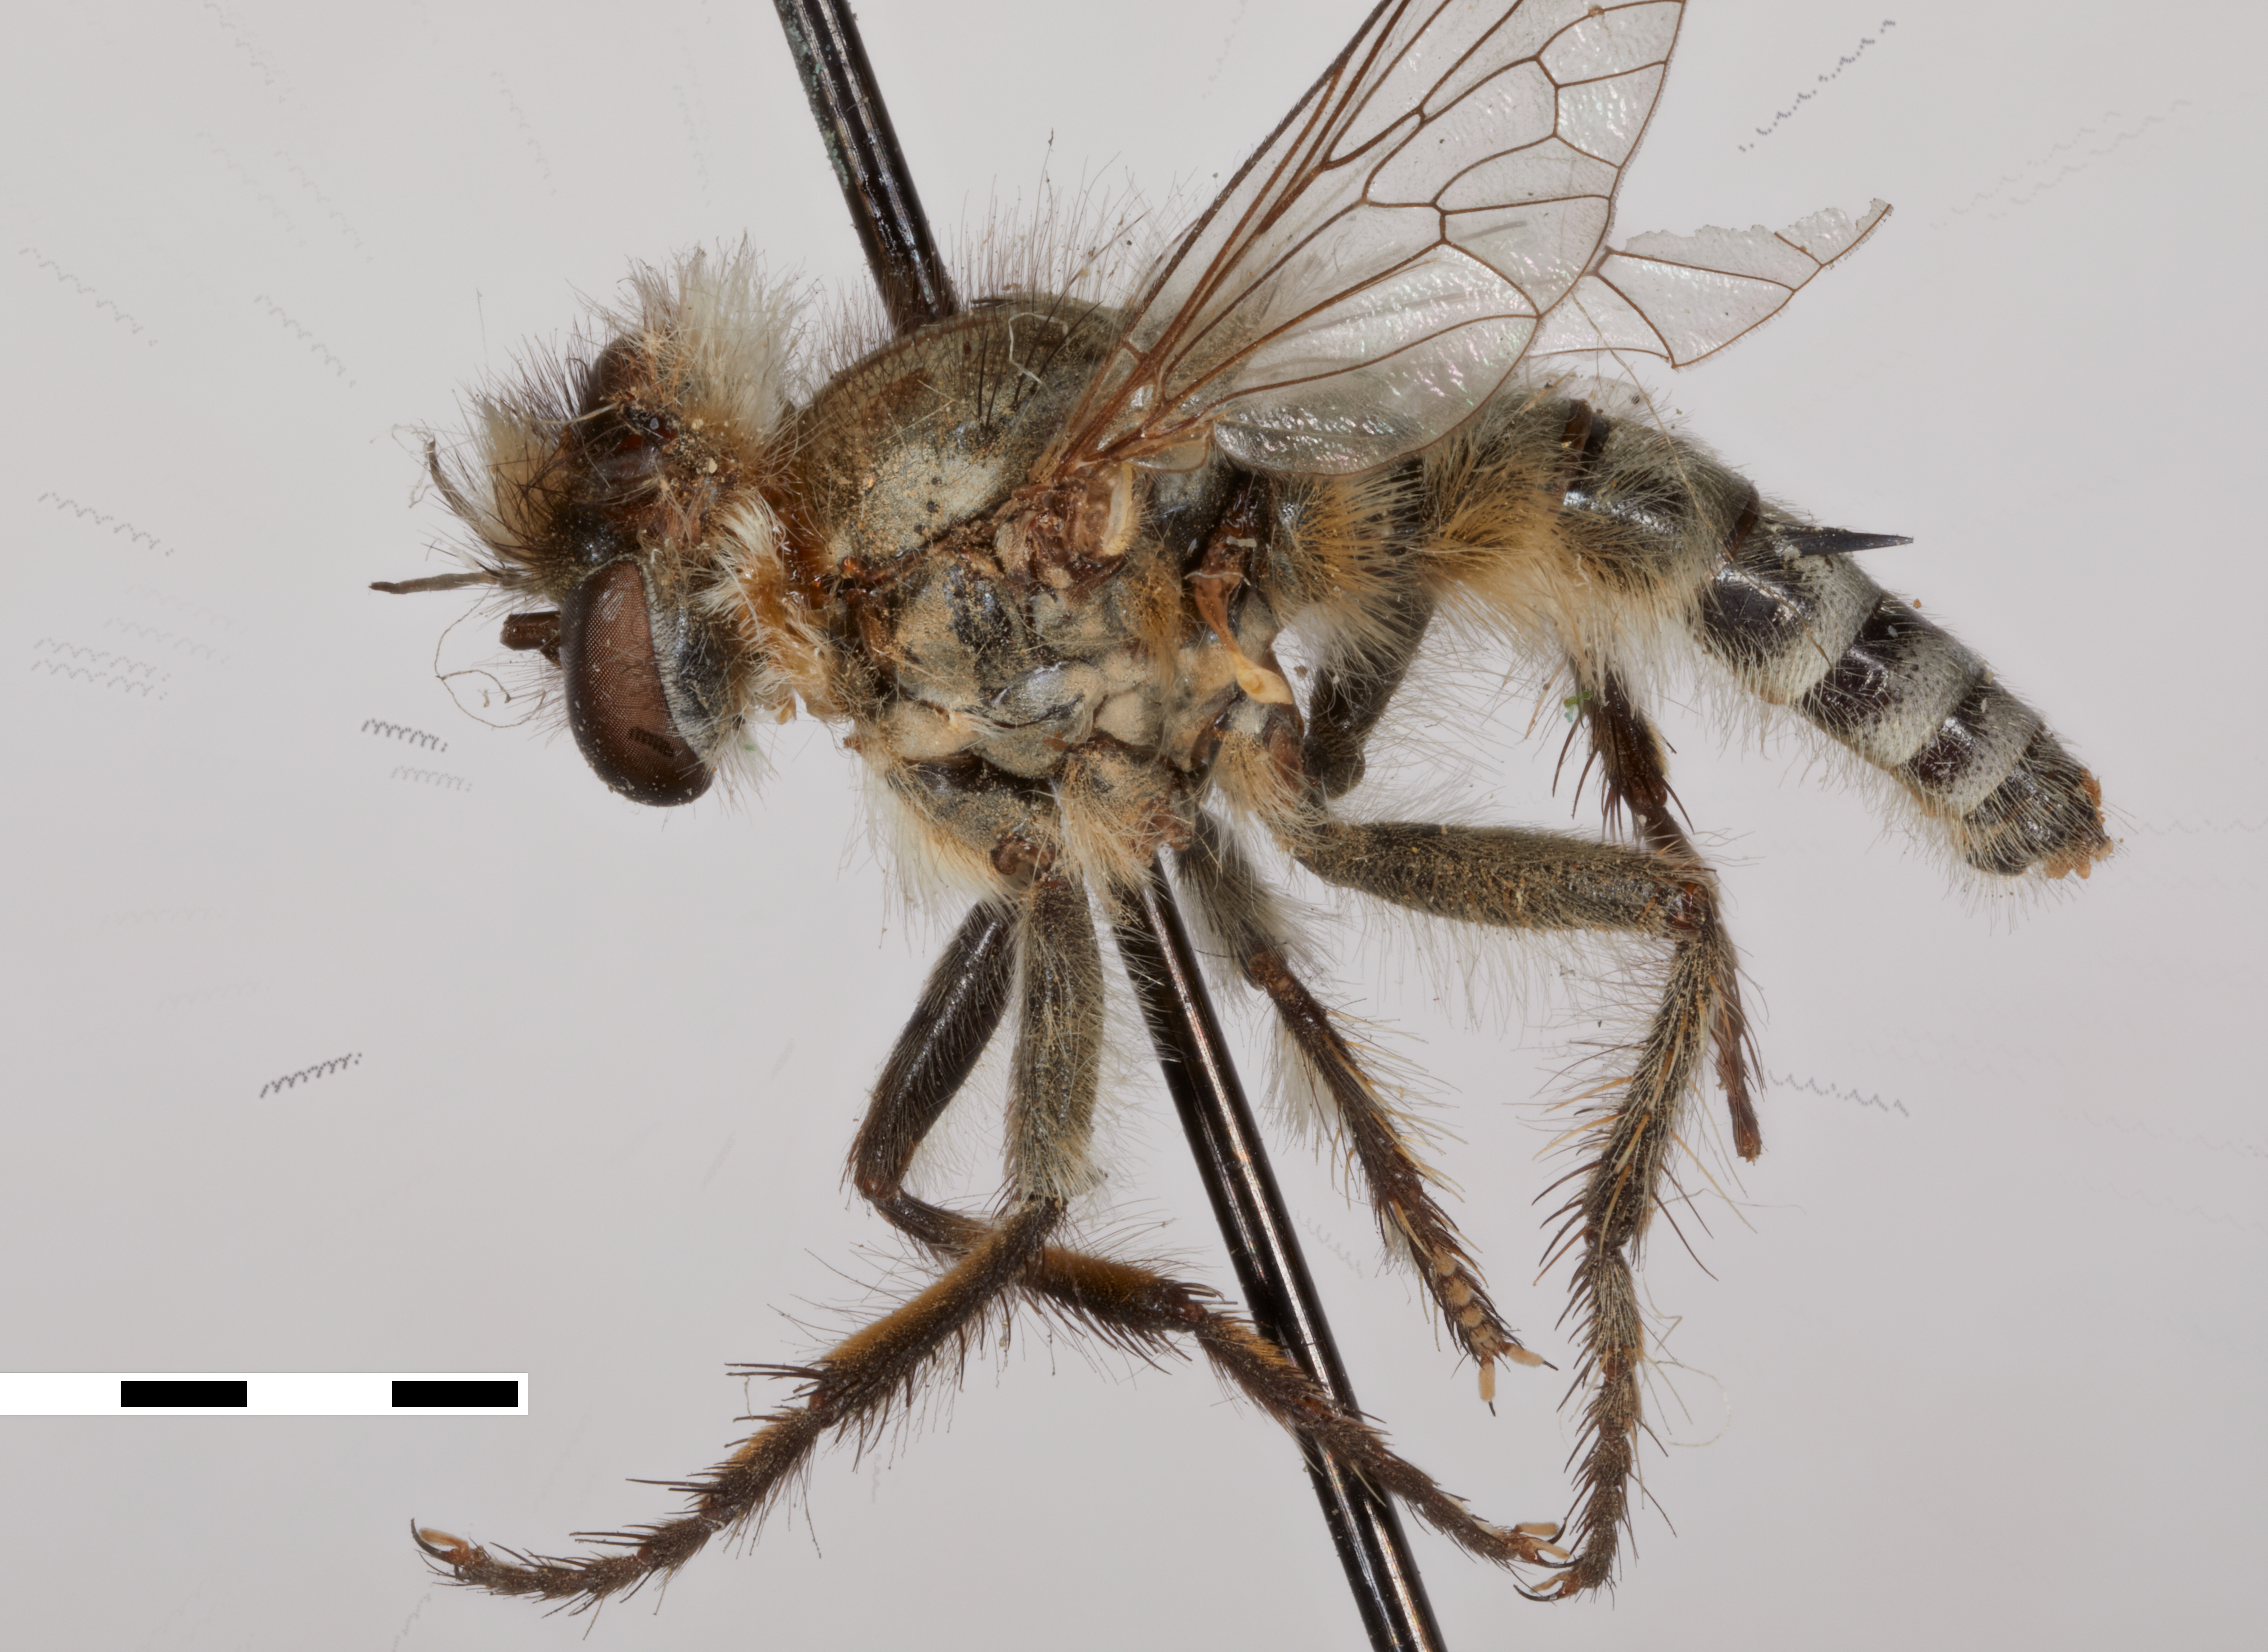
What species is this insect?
Cyrtopogon ablautoides
